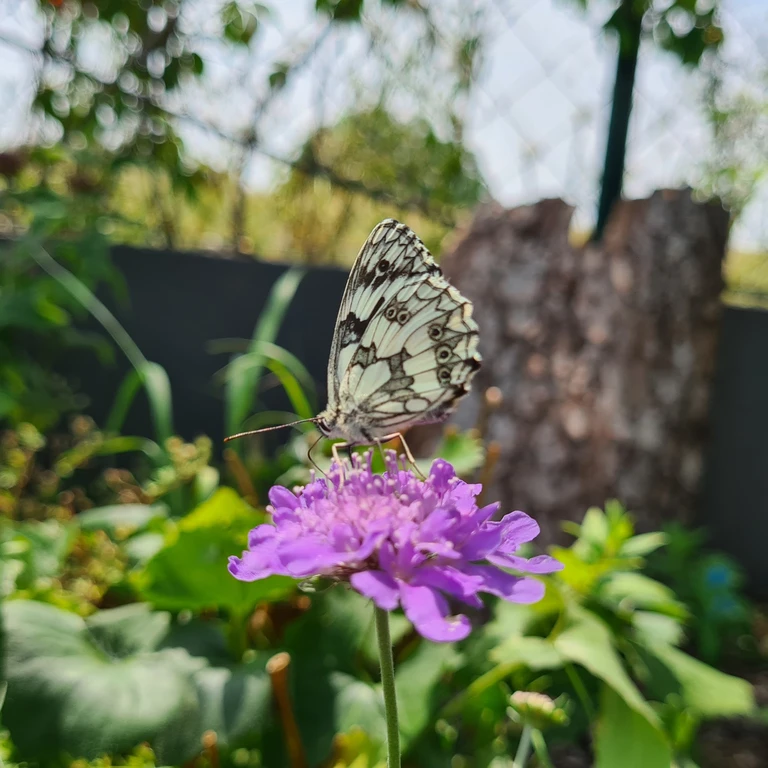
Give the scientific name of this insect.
Melanargia galathea
